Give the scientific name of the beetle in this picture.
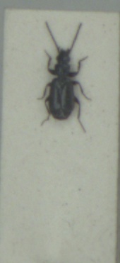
Microlestes maurus
